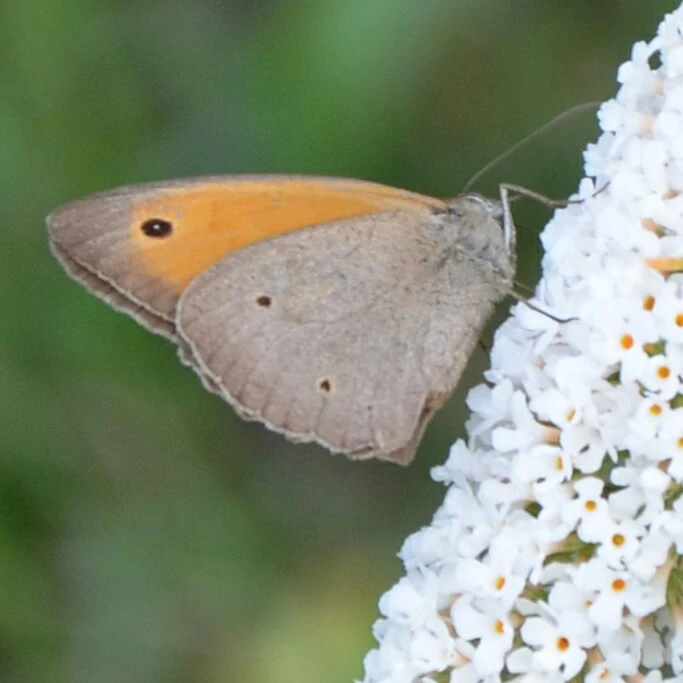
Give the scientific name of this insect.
Maniola jurtina
